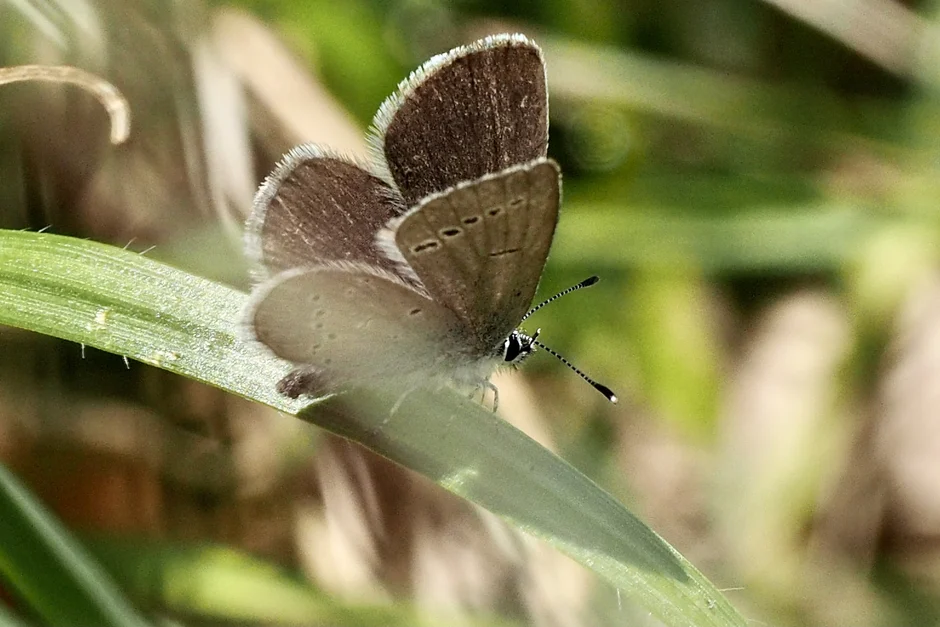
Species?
Cupido minimus
